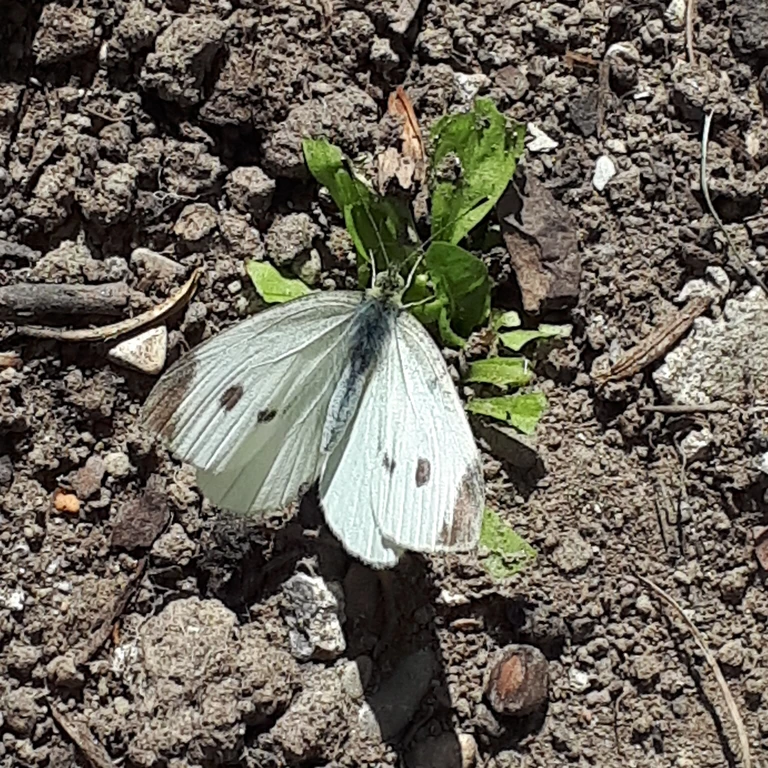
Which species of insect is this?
Pieris rapae
